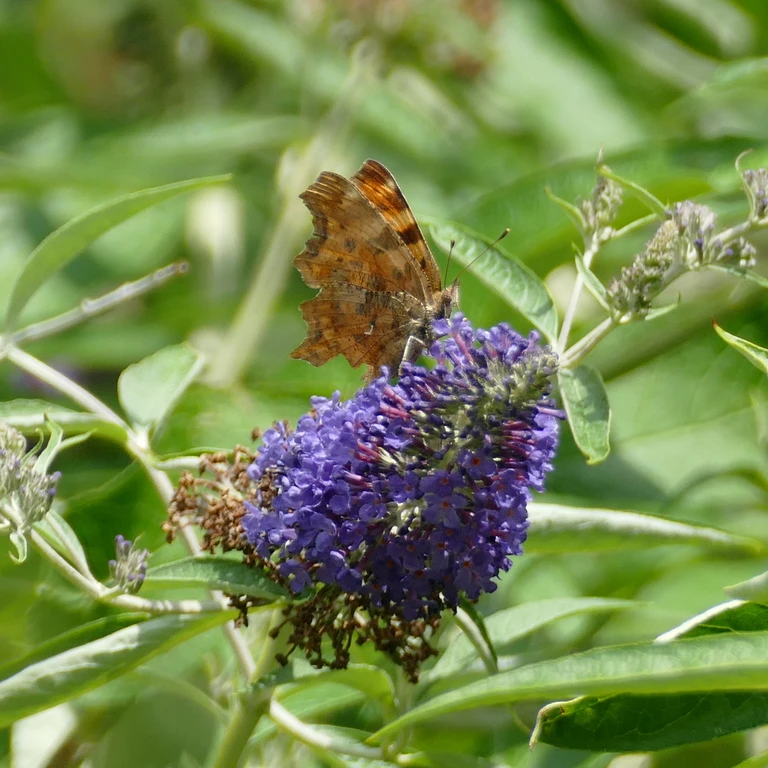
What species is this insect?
Polygonia c-album
